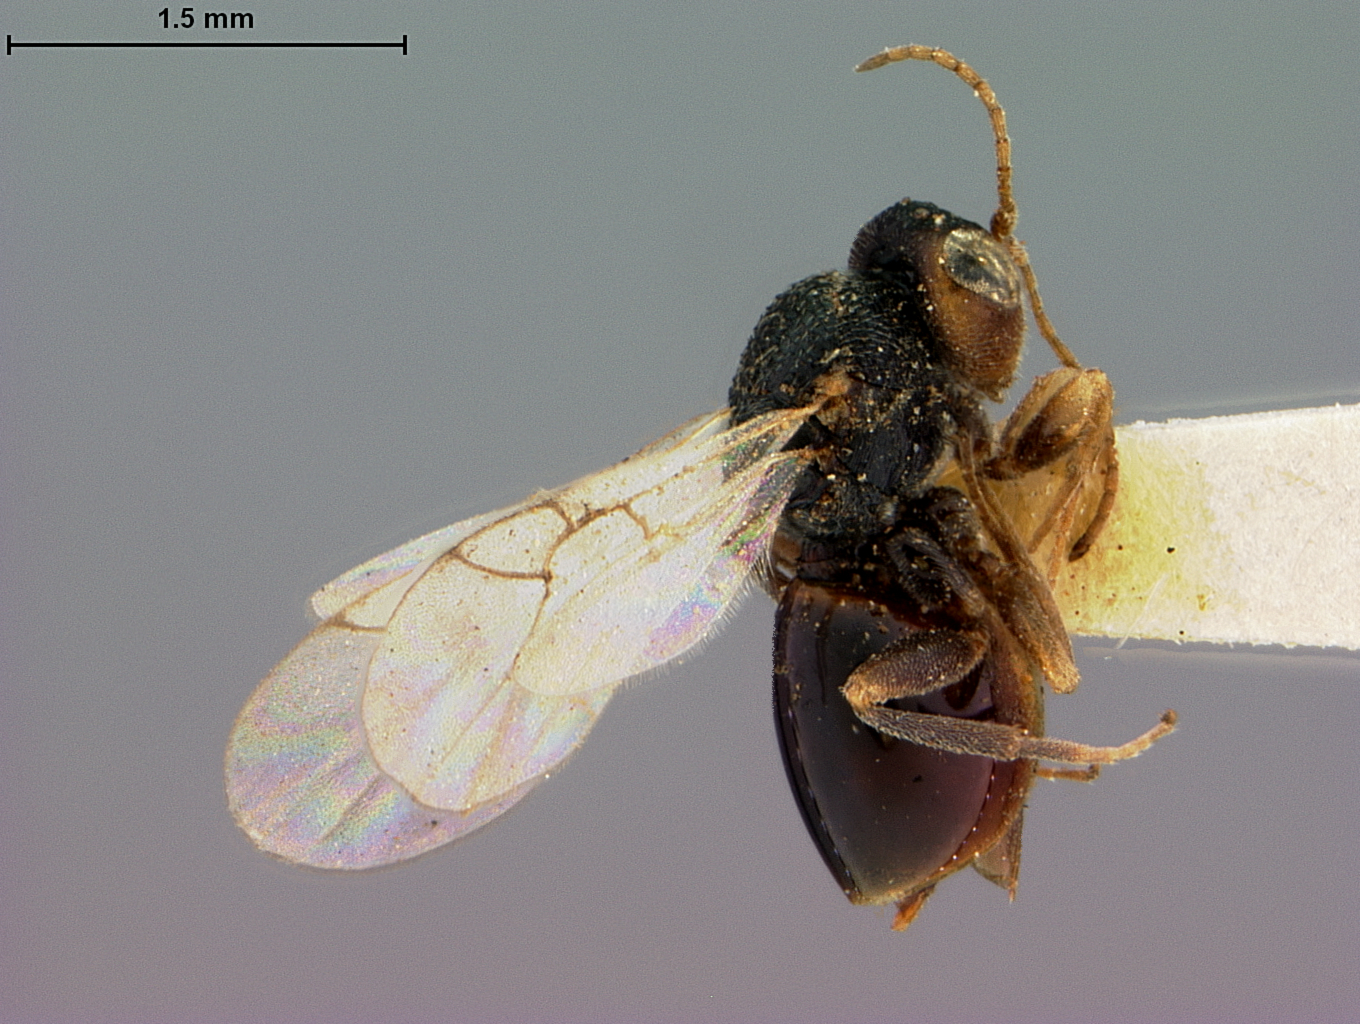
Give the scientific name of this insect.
Synergus atripes
